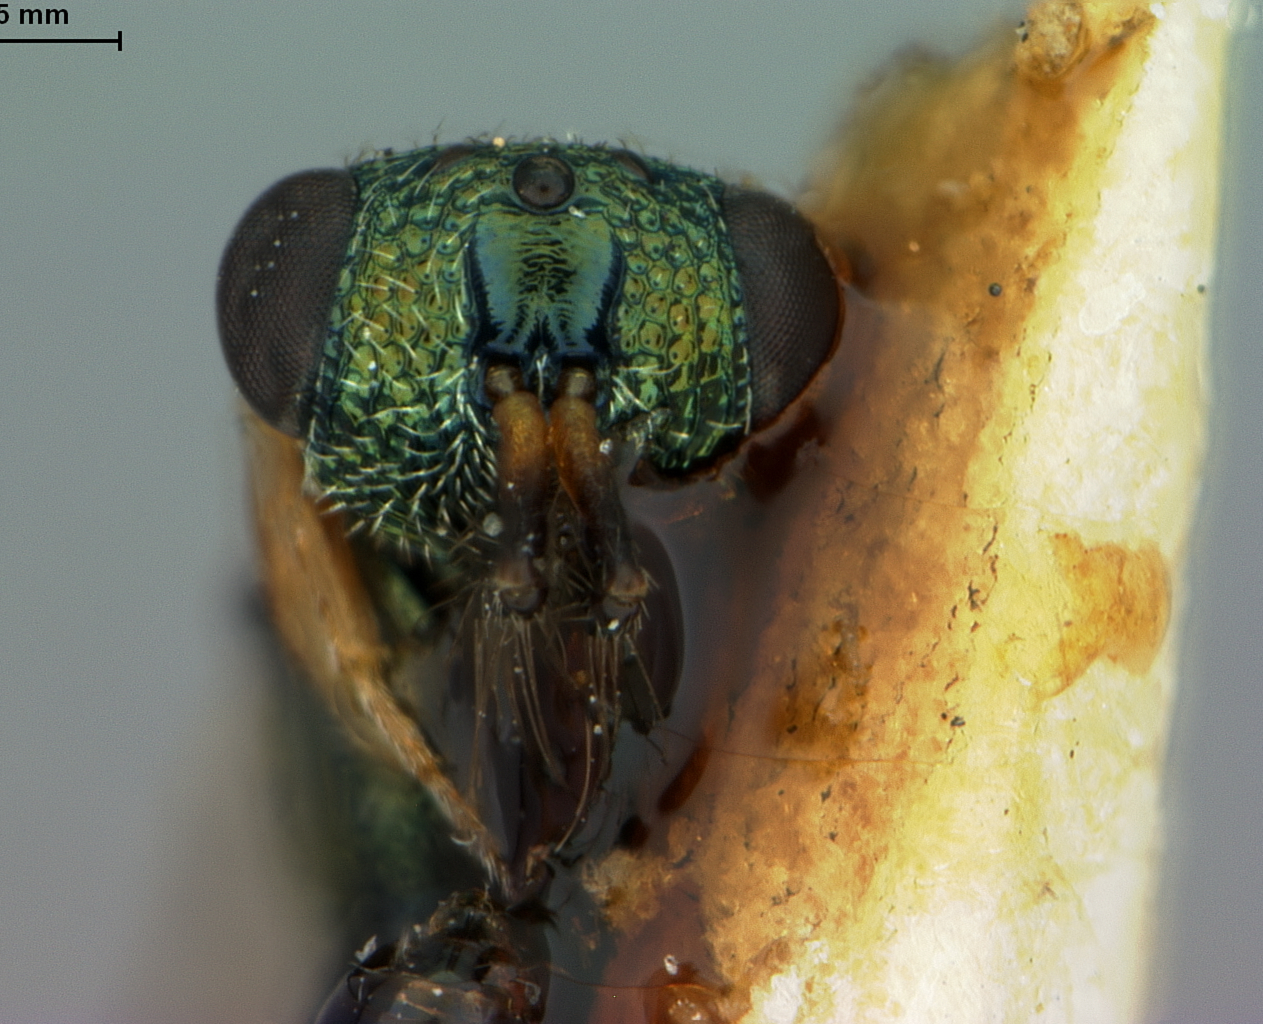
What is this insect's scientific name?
Chrysidea aurata
